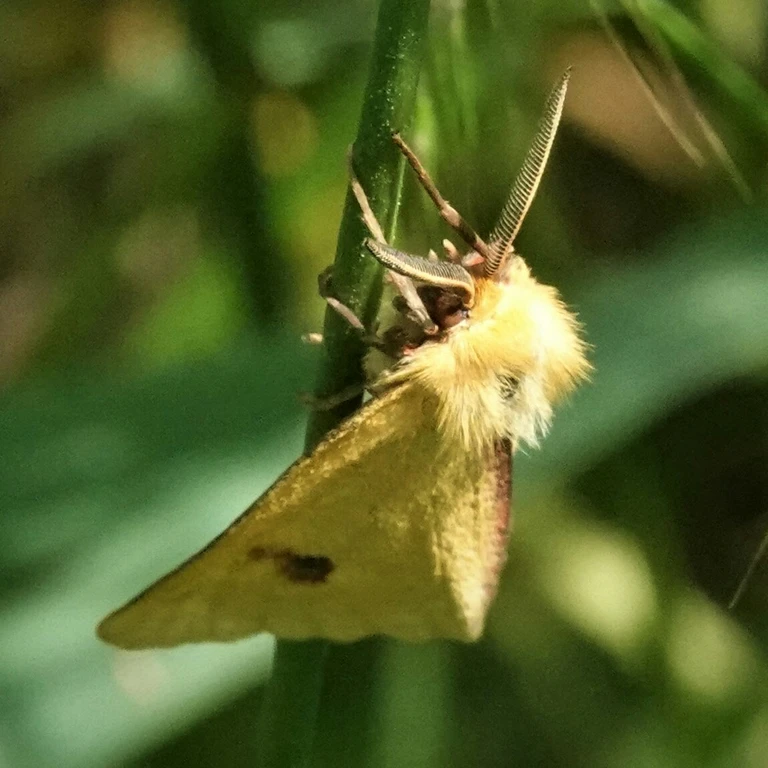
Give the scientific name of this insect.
Diacrisia sannio
